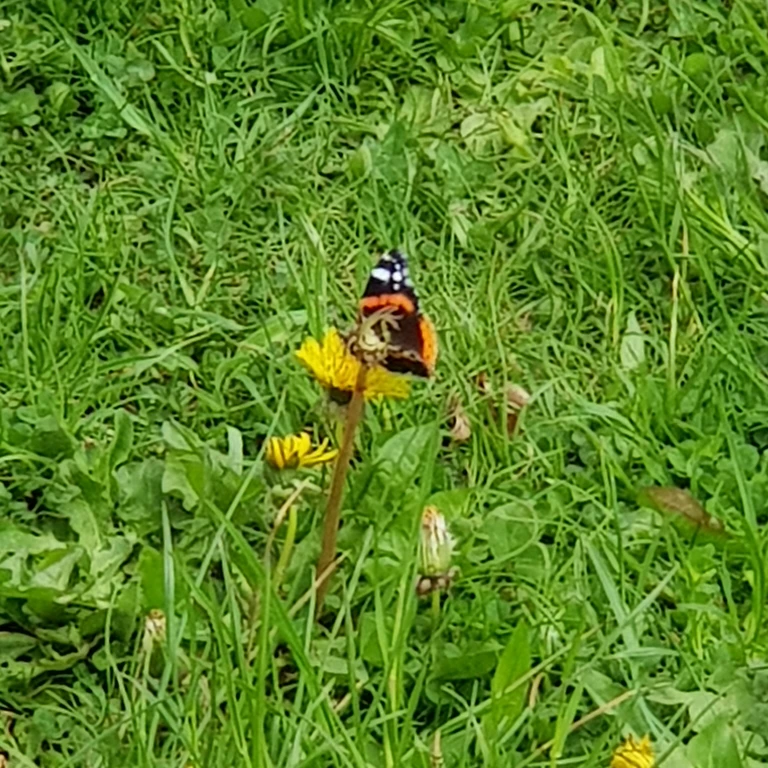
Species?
Vanessa atalanta
